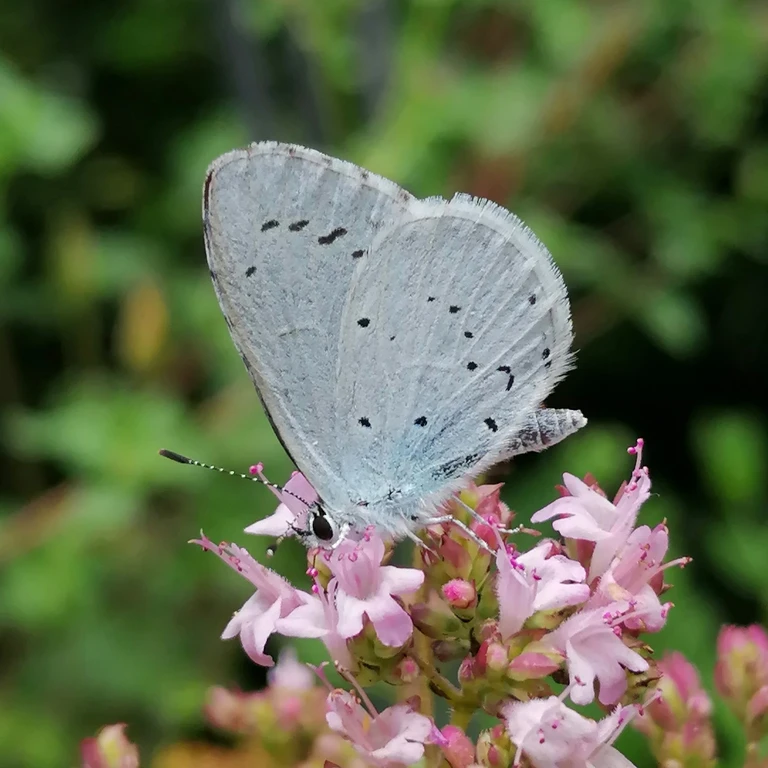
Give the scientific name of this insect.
Celastrina argiolus
